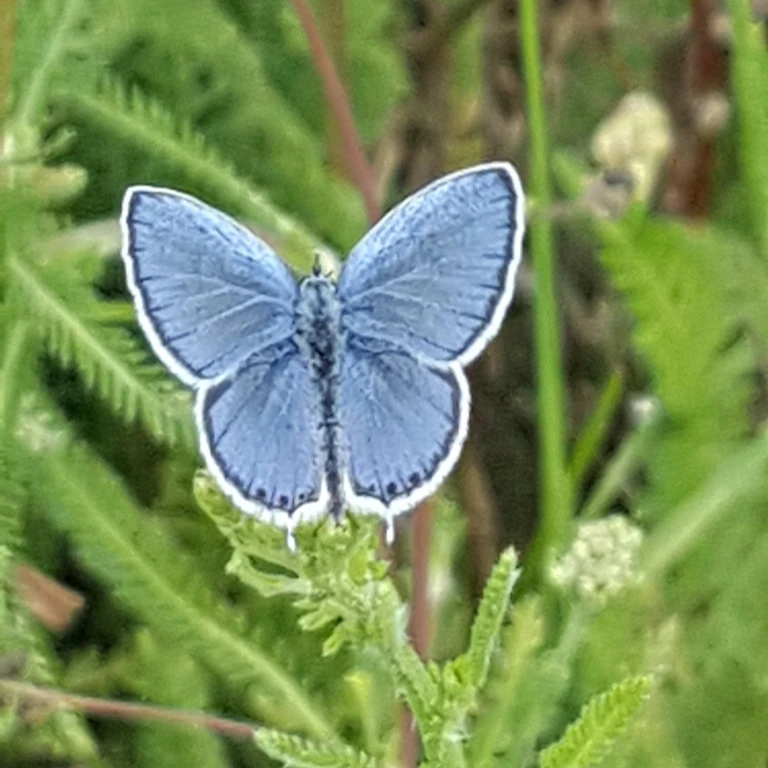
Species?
Cupido decolorata (also Elkalyce decolorata)
